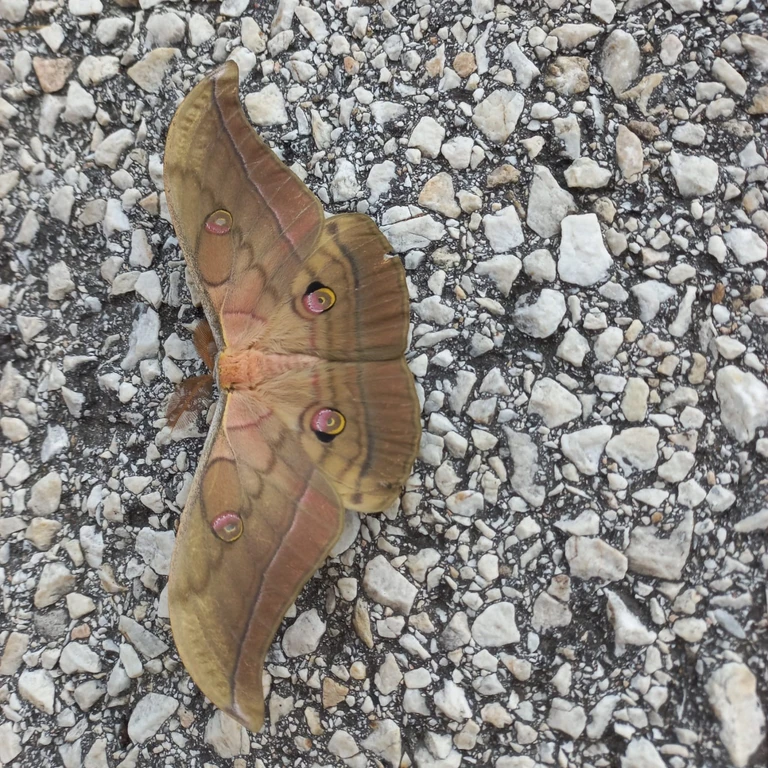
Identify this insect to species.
Antheraea yamamai
